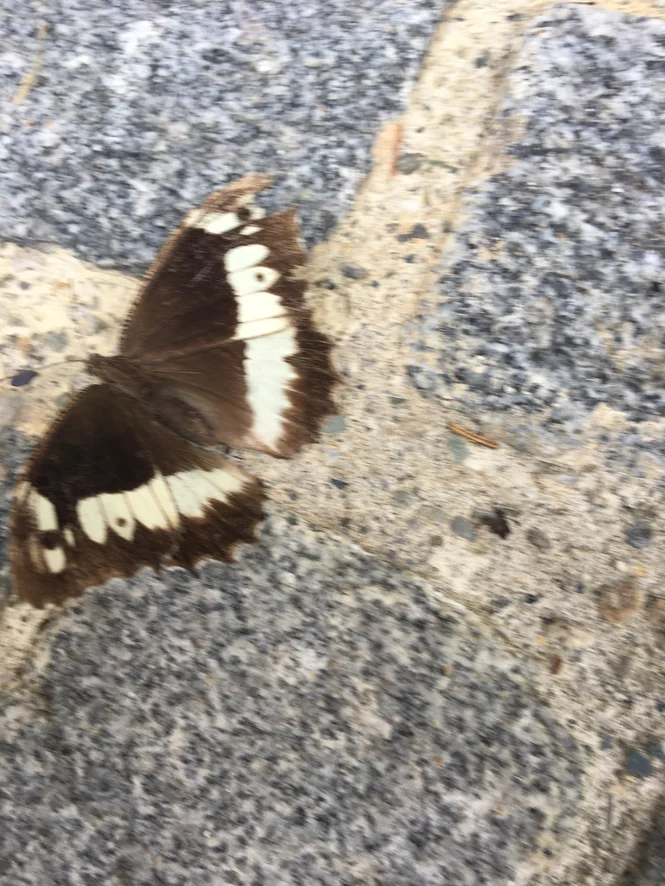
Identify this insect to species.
Brintesia circe
